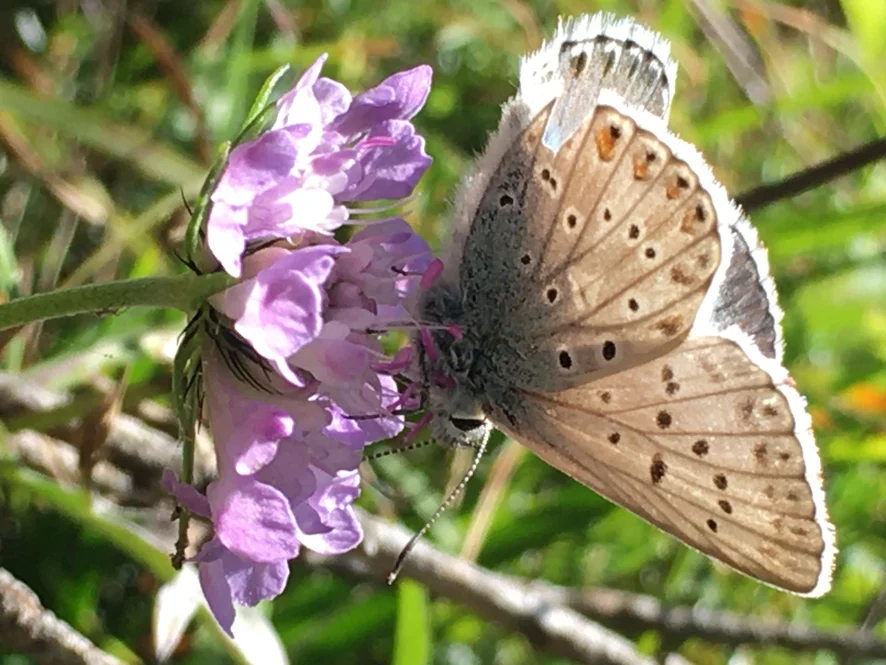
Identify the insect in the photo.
Lysandra coridon
